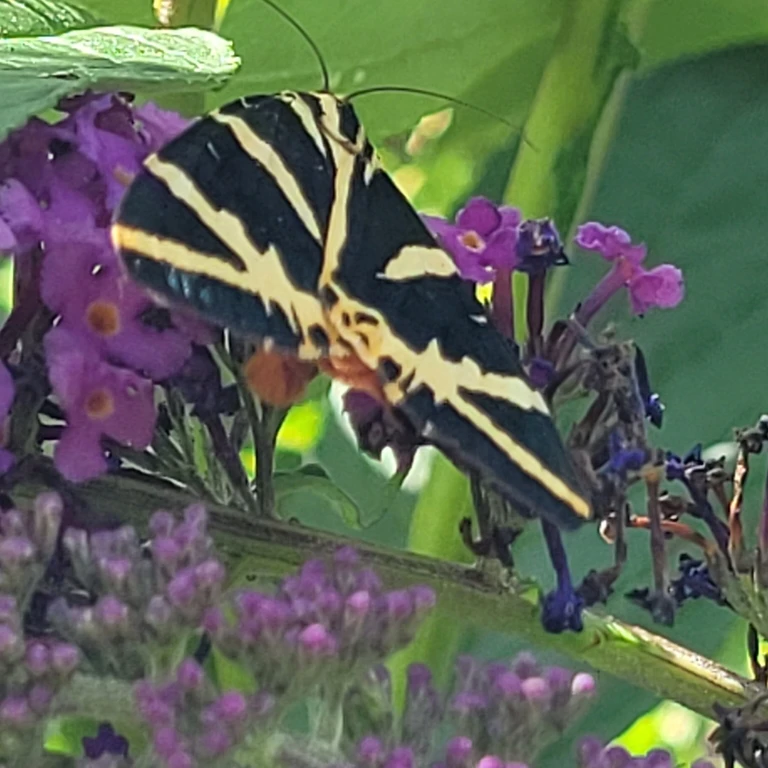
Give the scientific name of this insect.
Euplagia quadripunctaria
